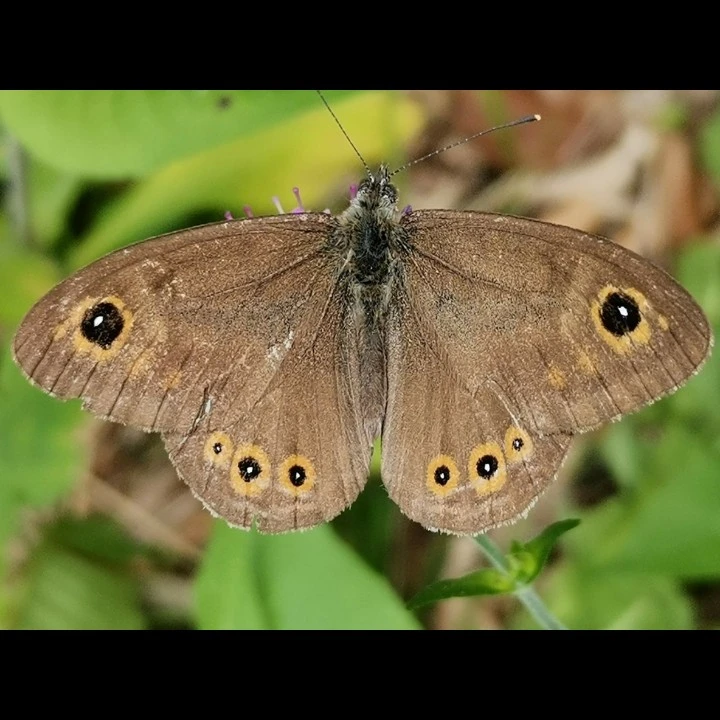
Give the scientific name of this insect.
Lasiommata maera (also Pararge maera)
